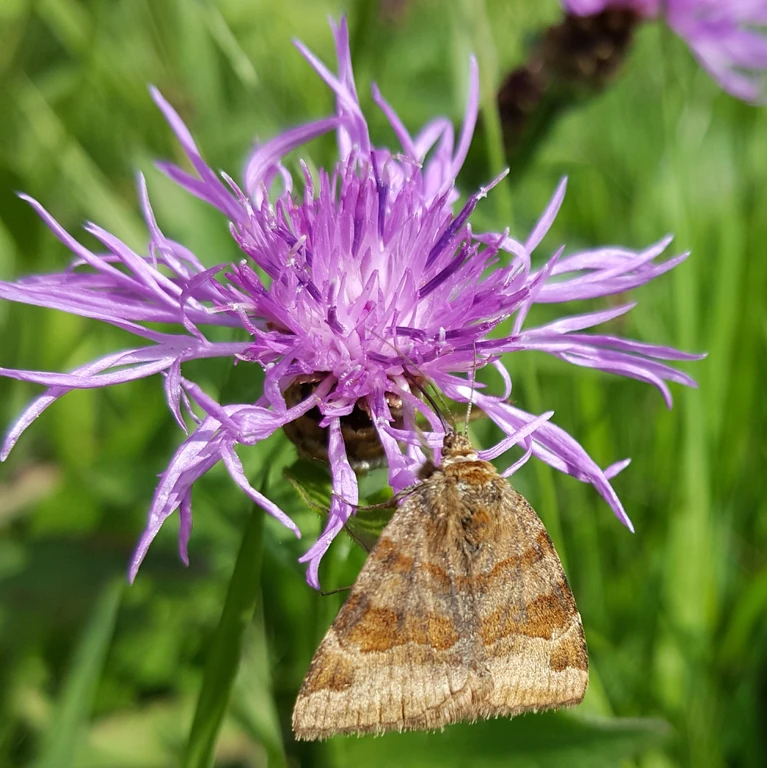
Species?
Euclidia glyphica
